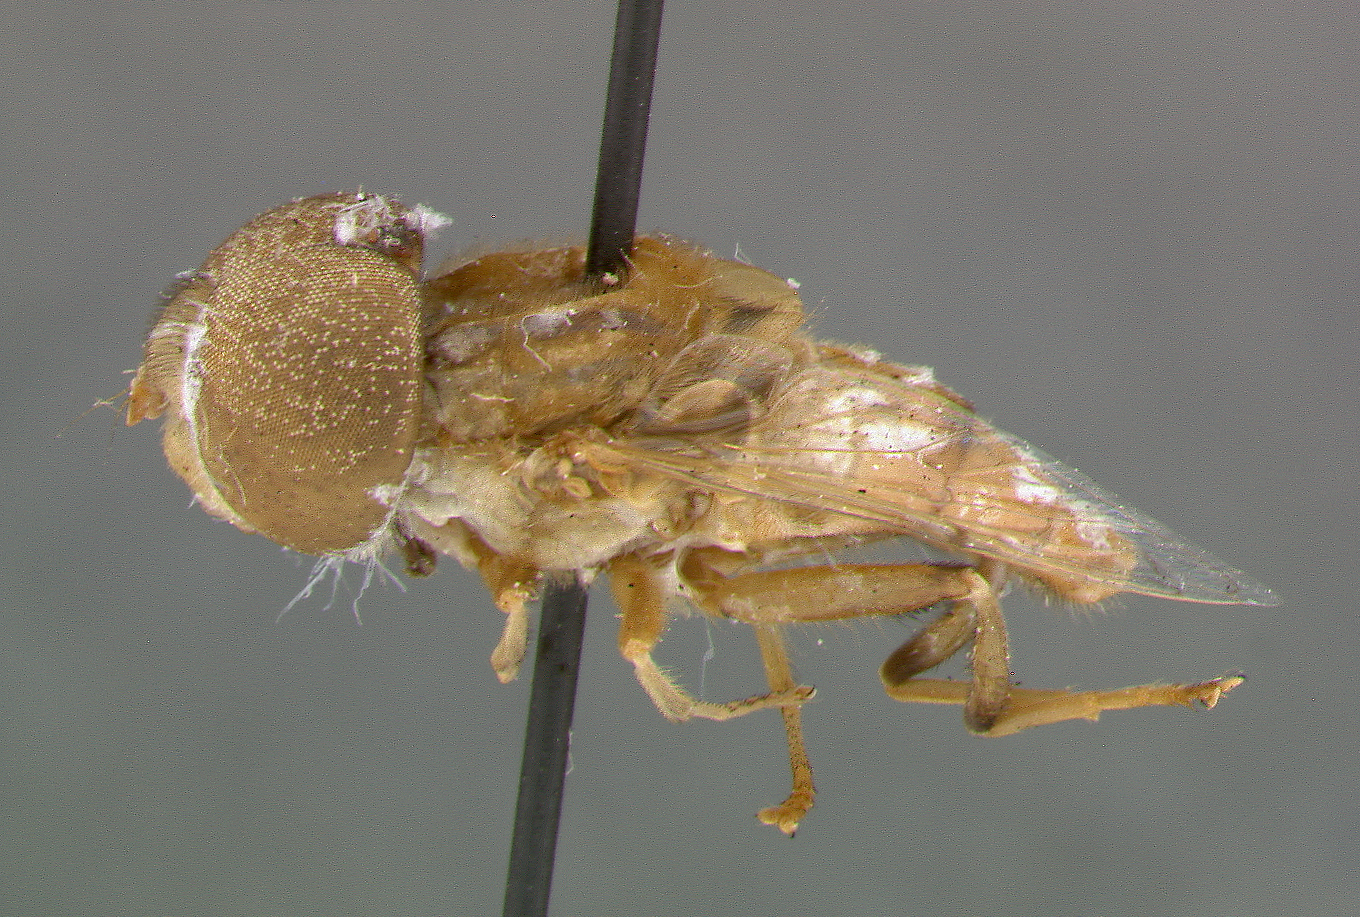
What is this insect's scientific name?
Lathyrophthalmus lutescens
